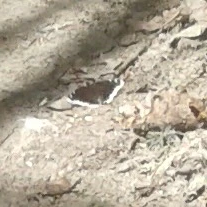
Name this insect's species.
Nymphalis antiopa
